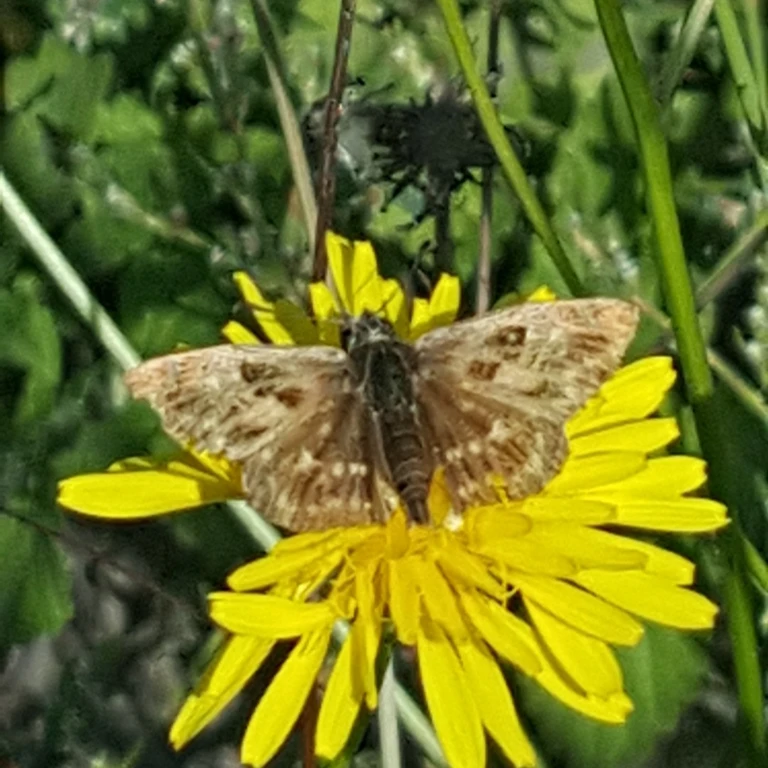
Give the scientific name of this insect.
Carcharodus alceae
